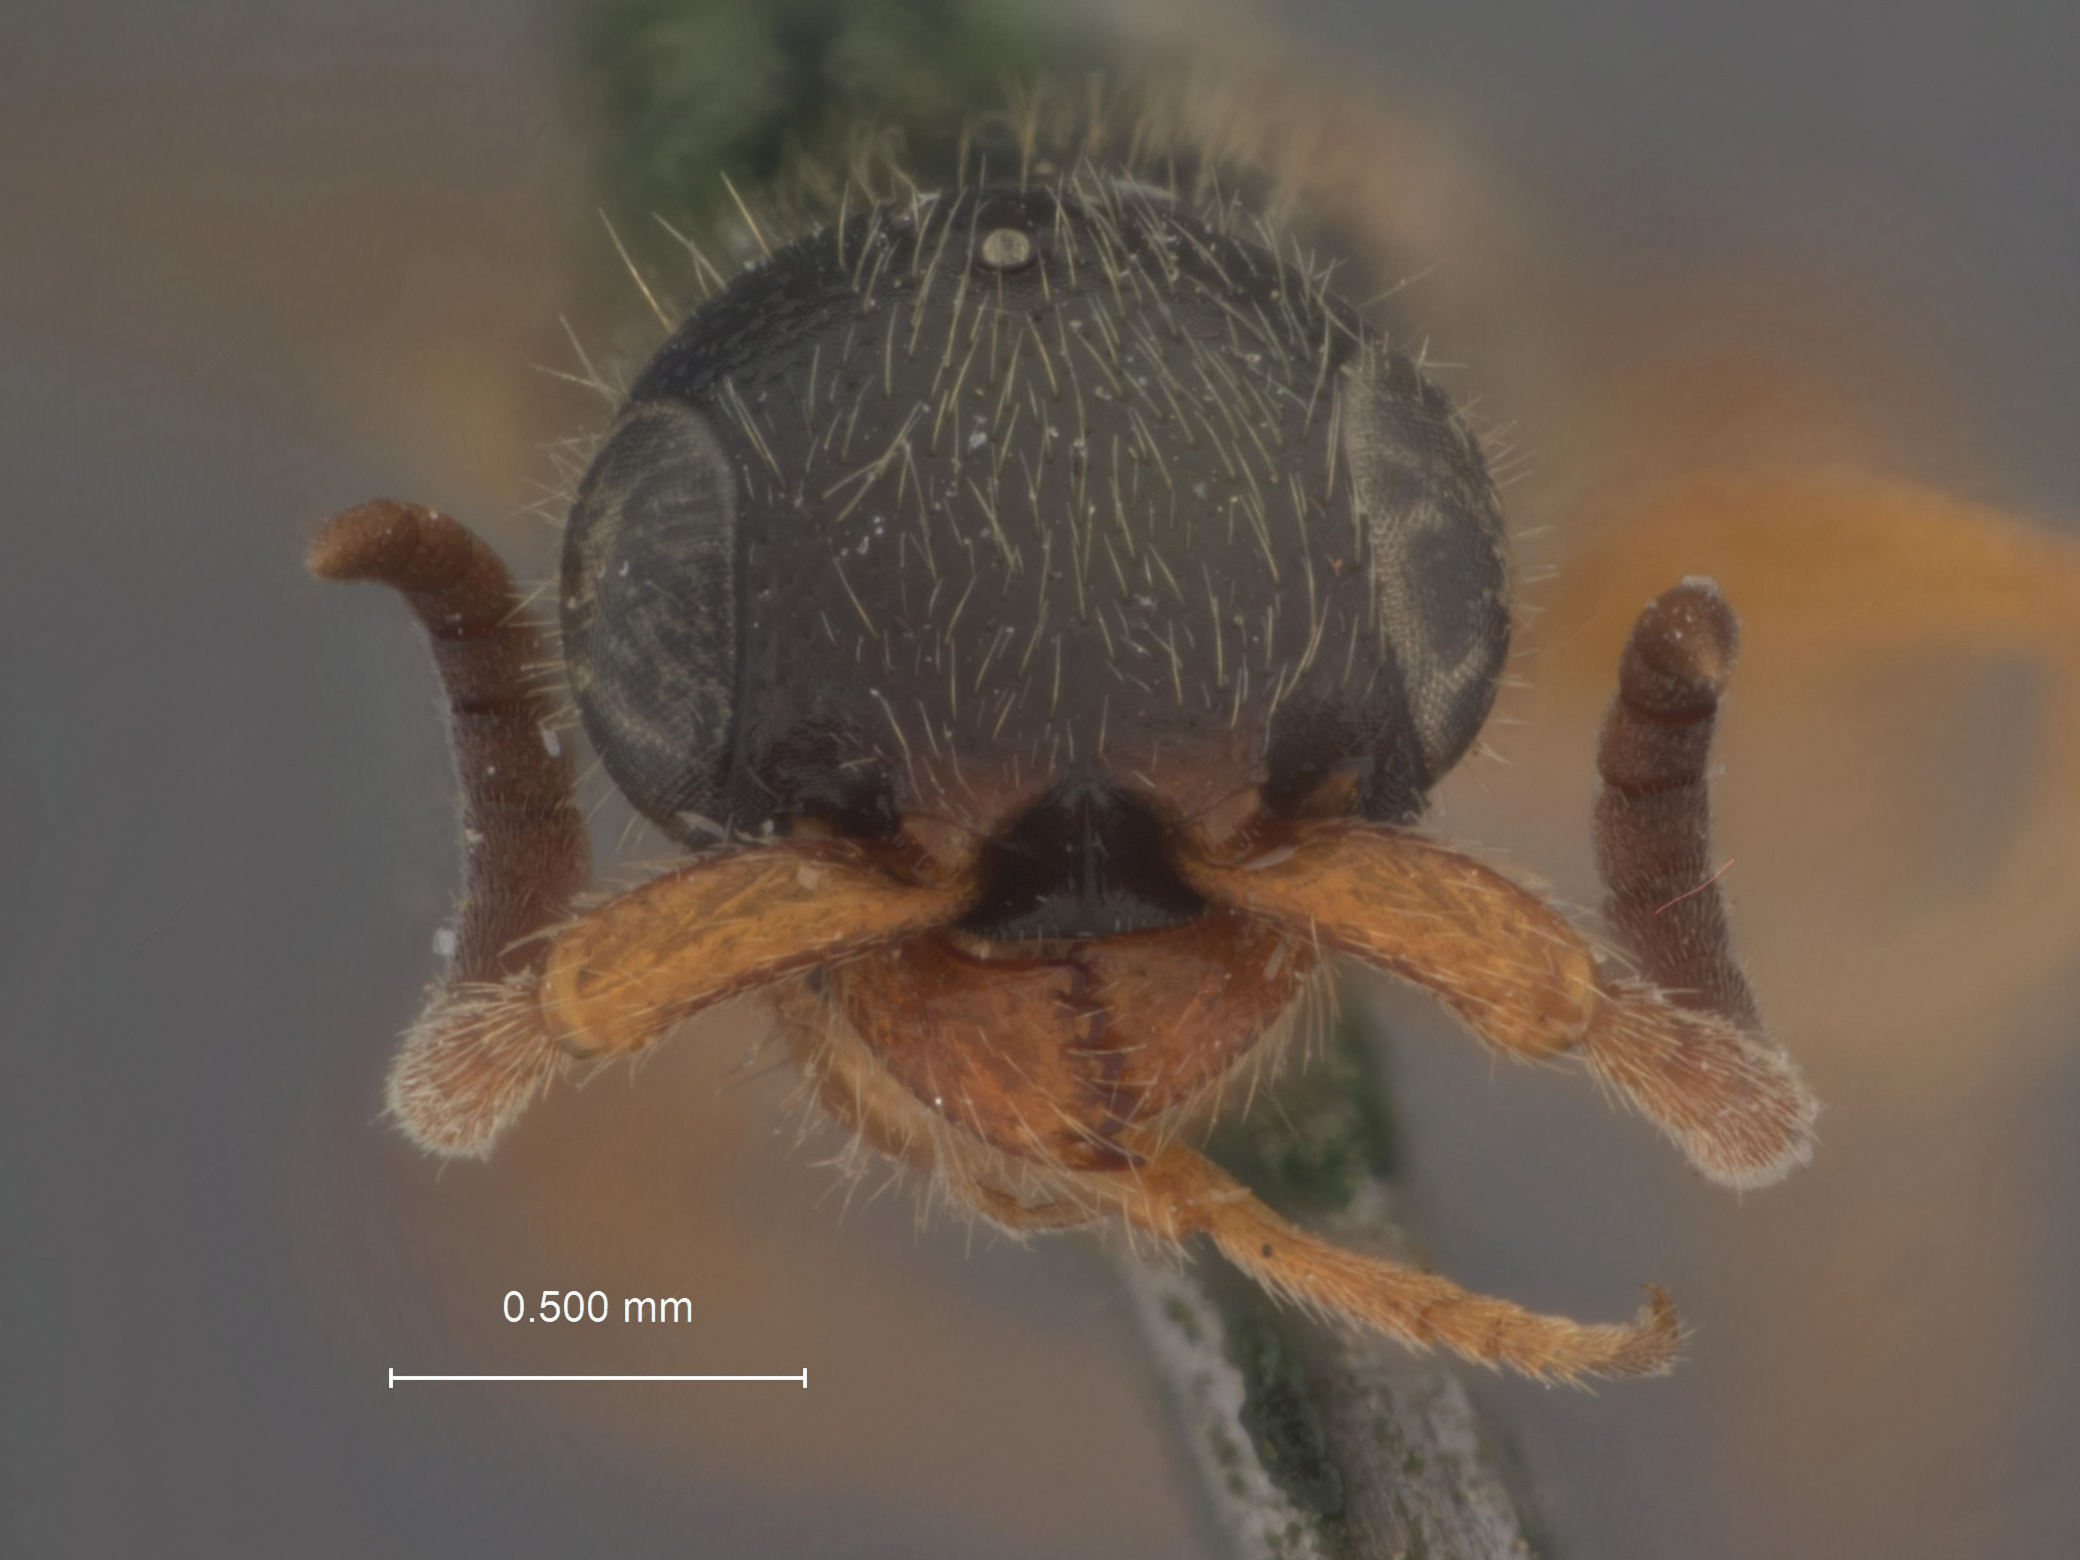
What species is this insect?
Epyris columbianus
